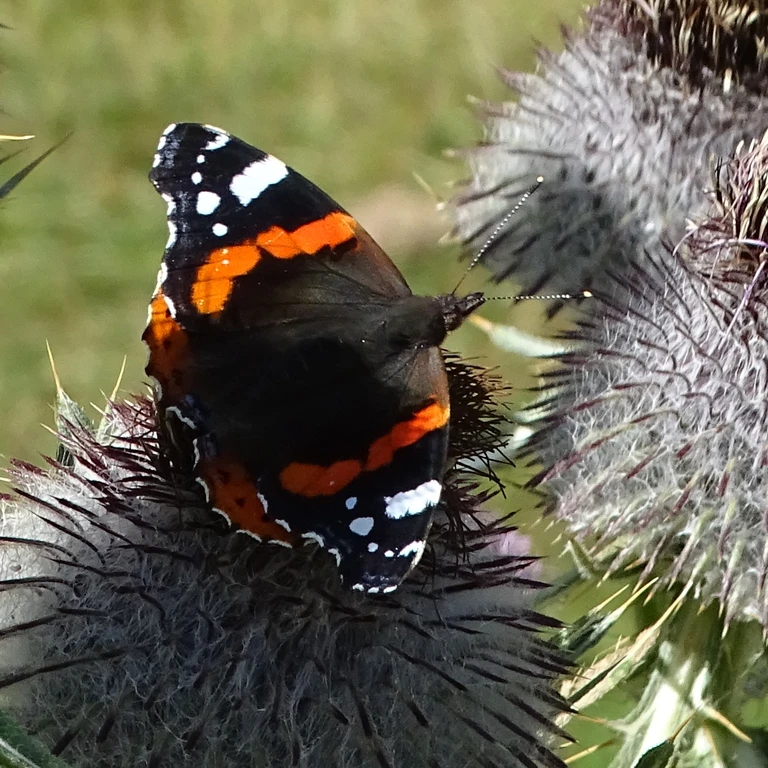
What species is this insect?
Vanessa atalanta
